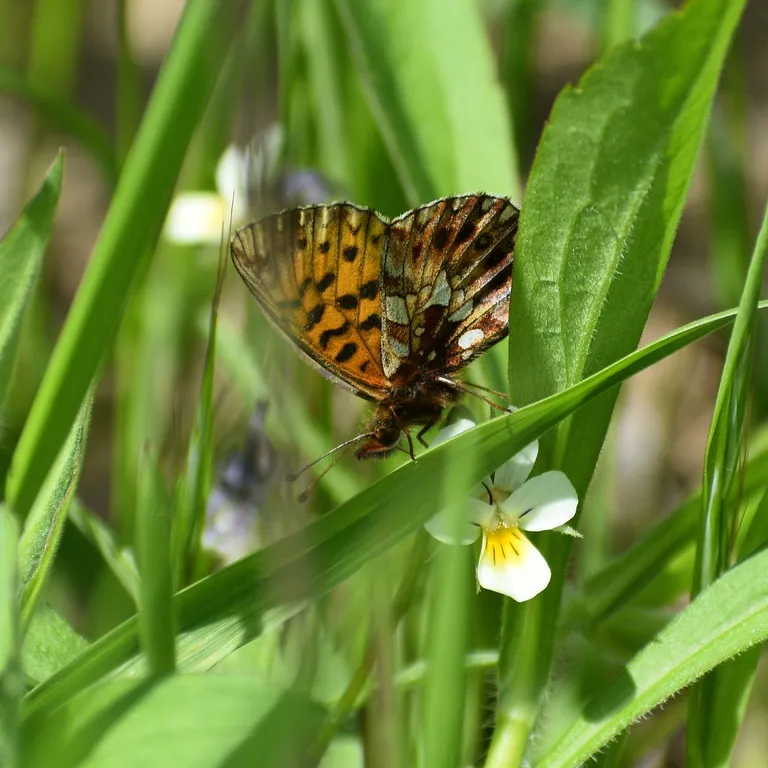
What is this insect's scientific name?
Boloria dia
